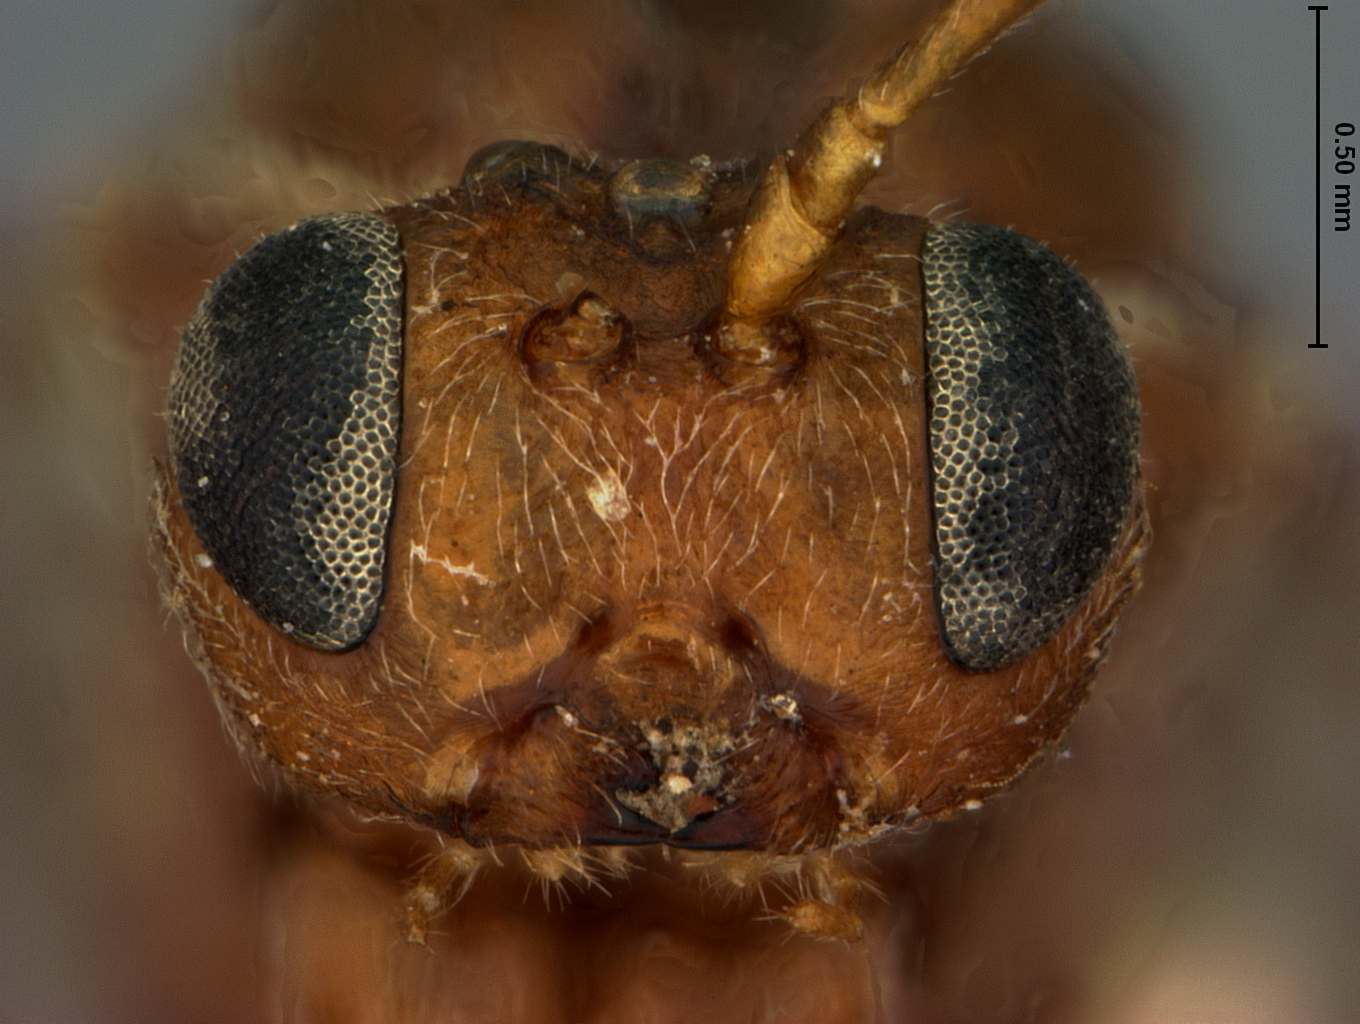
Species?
Antron tepicana
